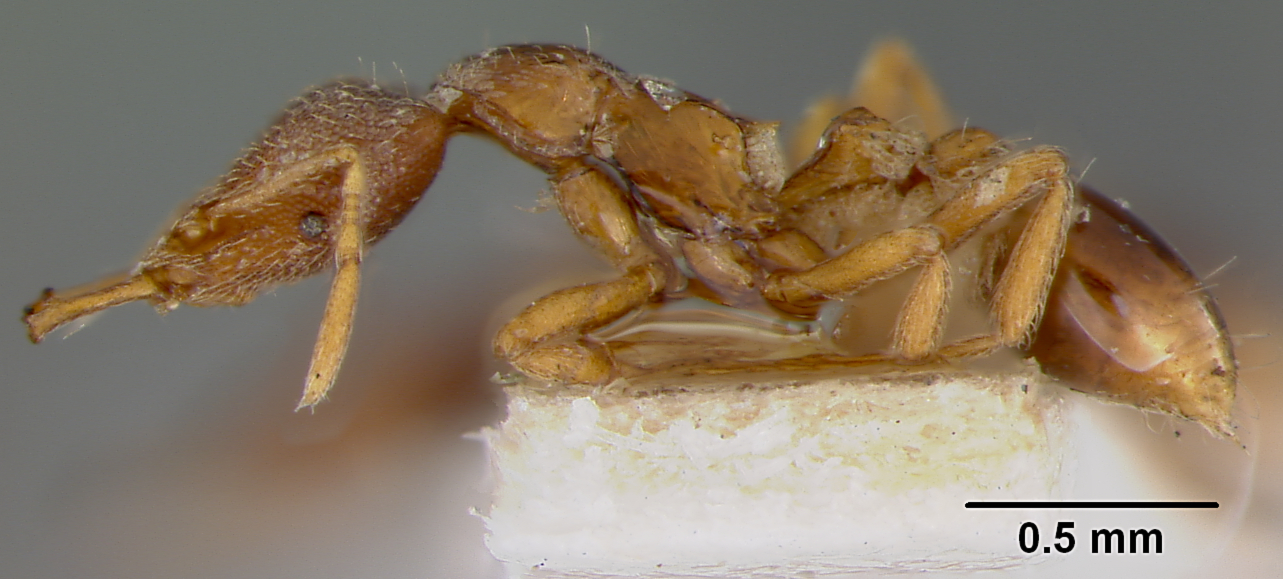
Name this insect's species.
Strumigenys jepsoni
